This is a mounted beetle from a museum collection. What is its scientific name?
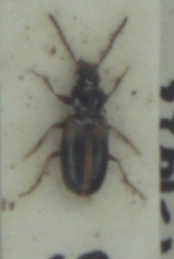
Acupalpus meridianus
